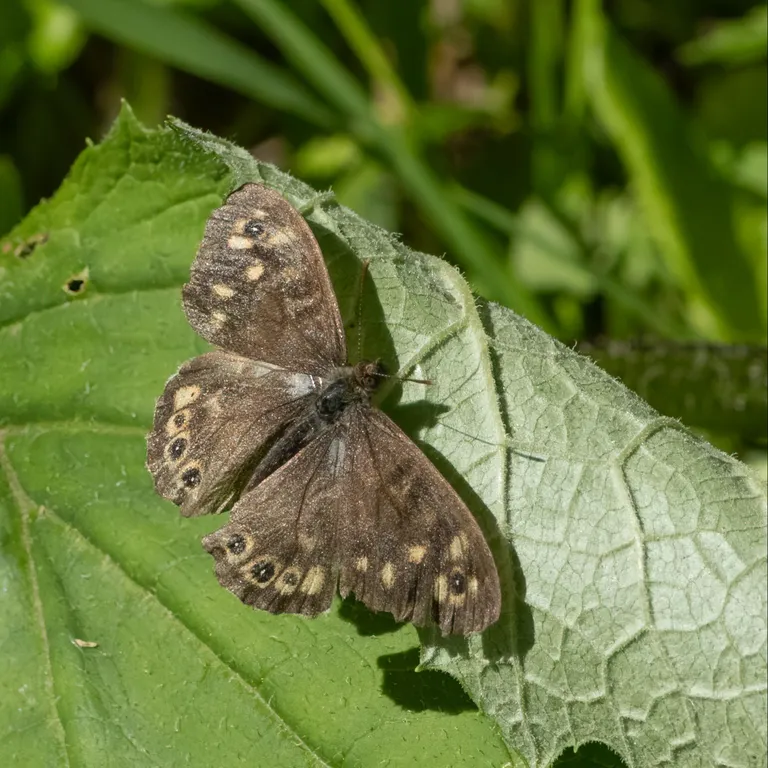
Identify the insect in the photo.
Pararge aegeria
